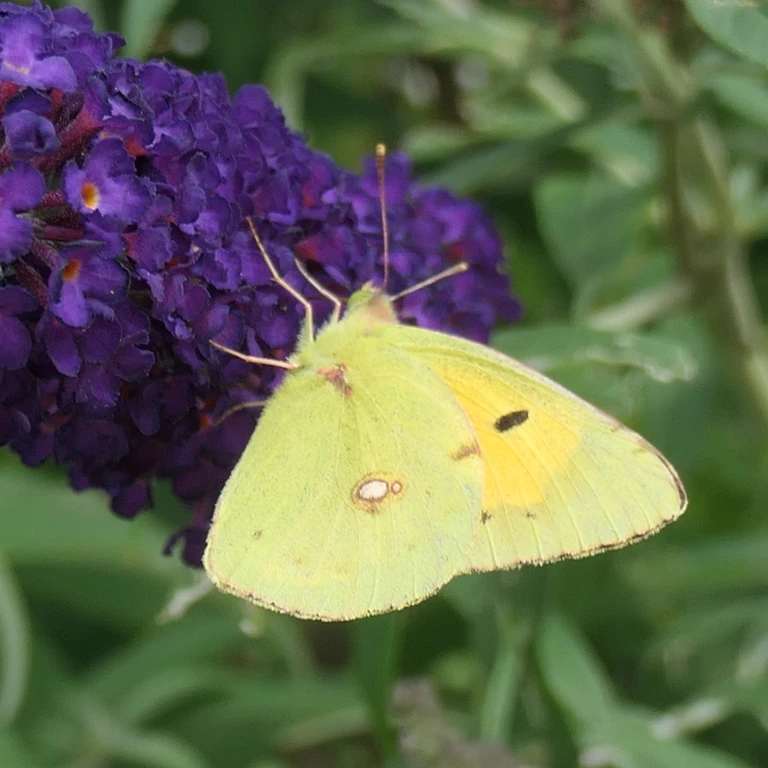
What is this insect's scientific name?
Colias croceus
